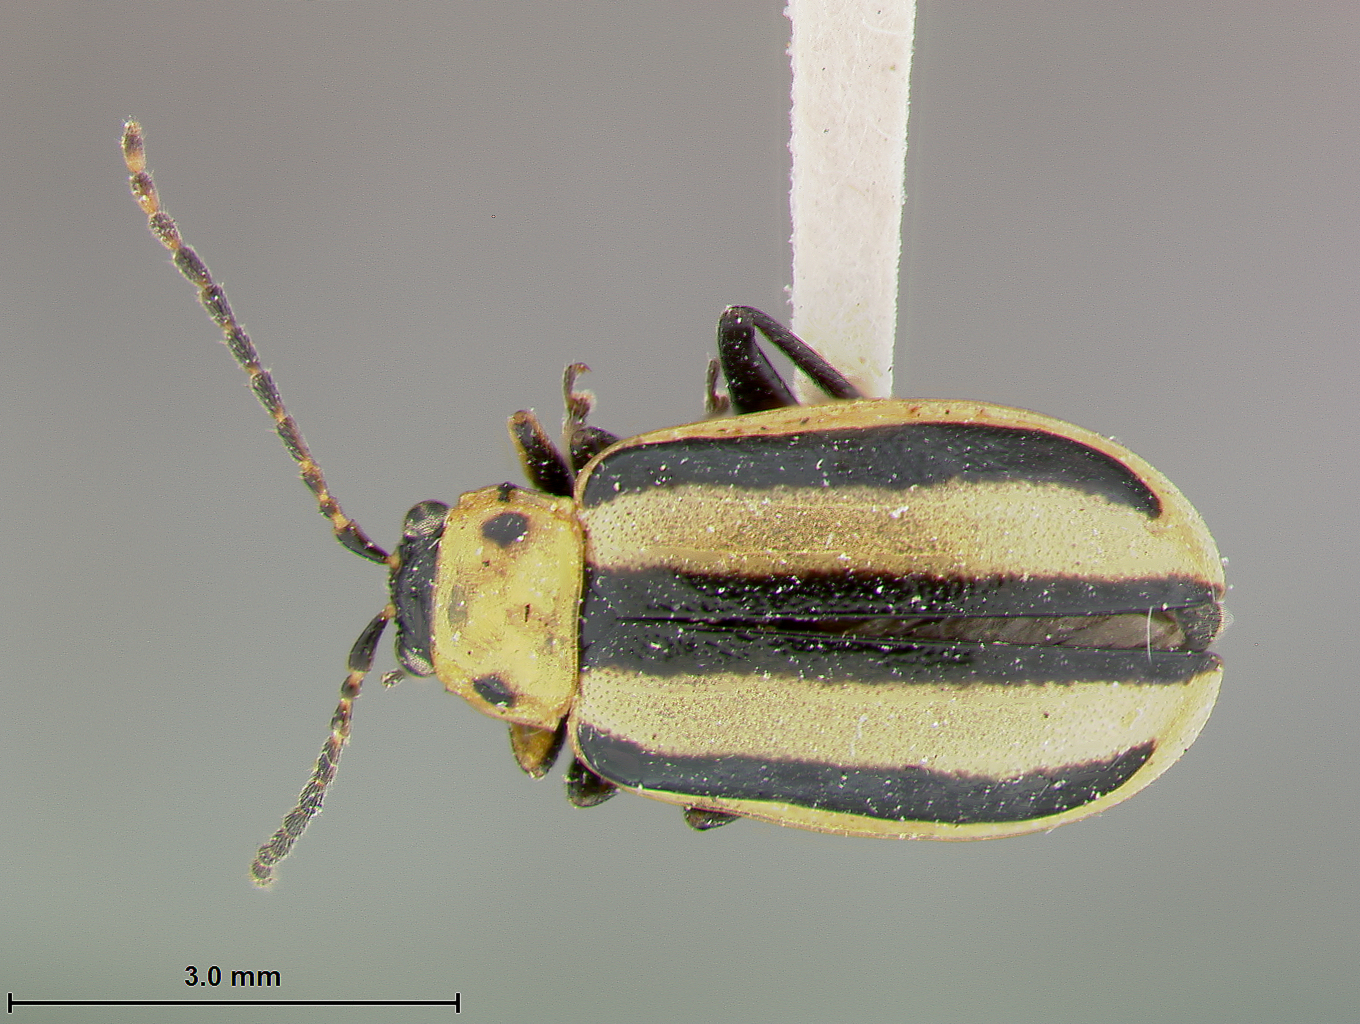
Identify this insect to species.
Diabrotica bipuncticollis
